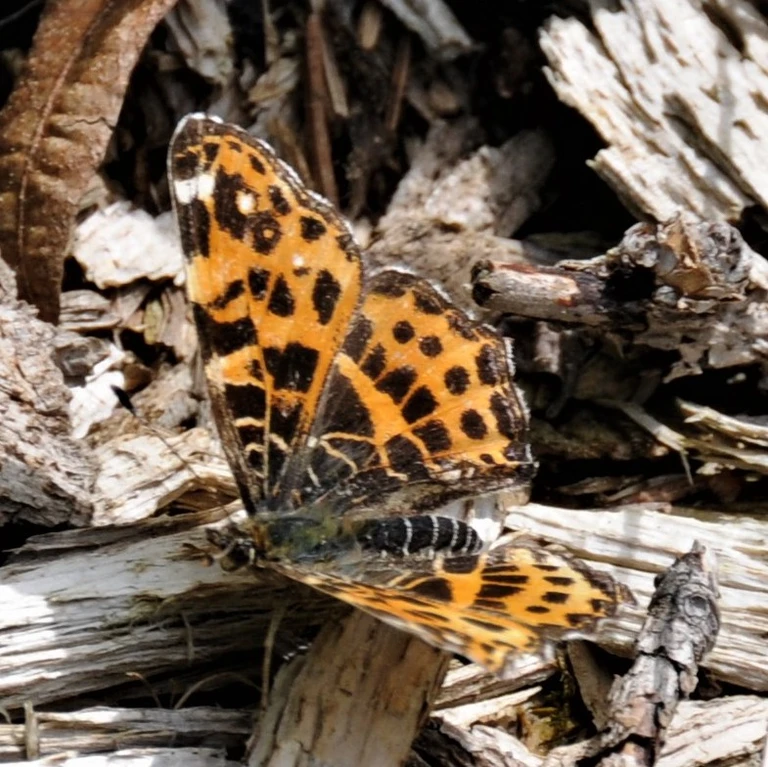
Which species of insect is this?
Araschnia levana
